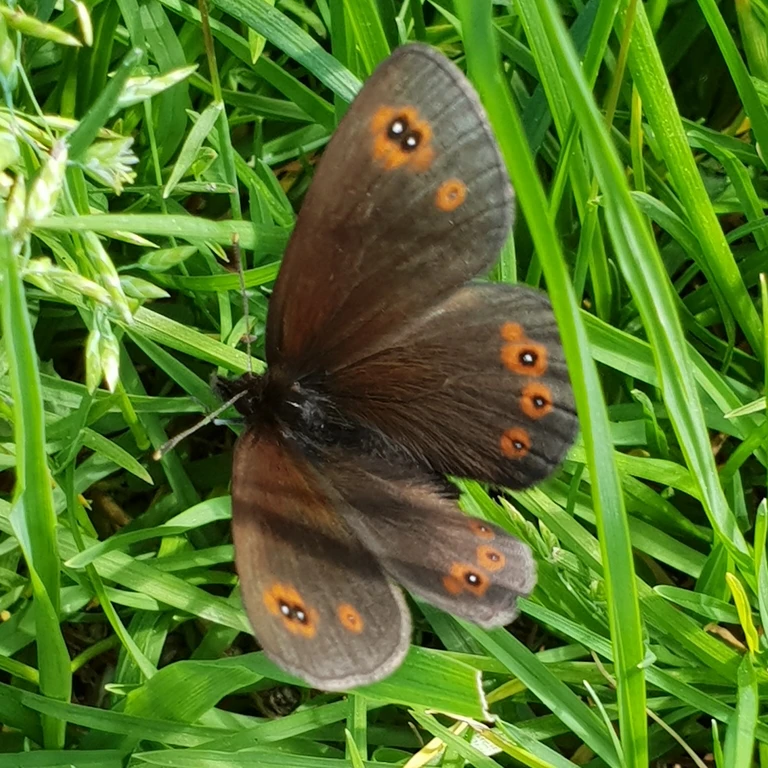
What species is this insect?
Erebia medusa
